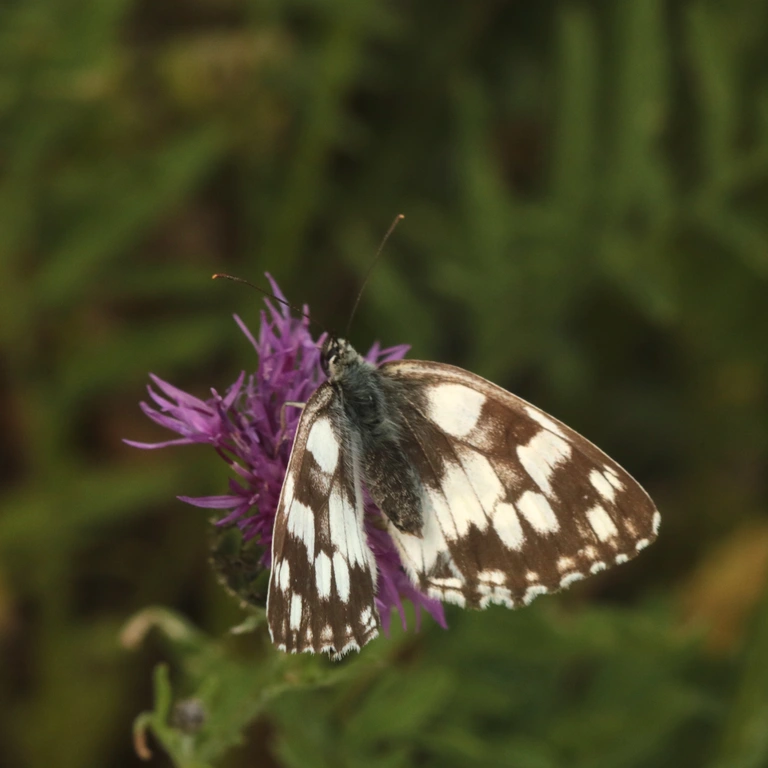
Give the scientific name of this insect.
Melanargia galathea
